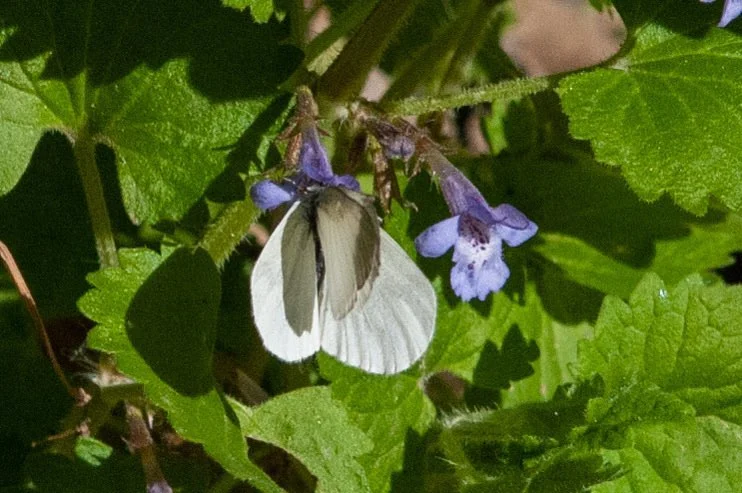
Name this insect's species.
Leptidea sinapis/juvernica
